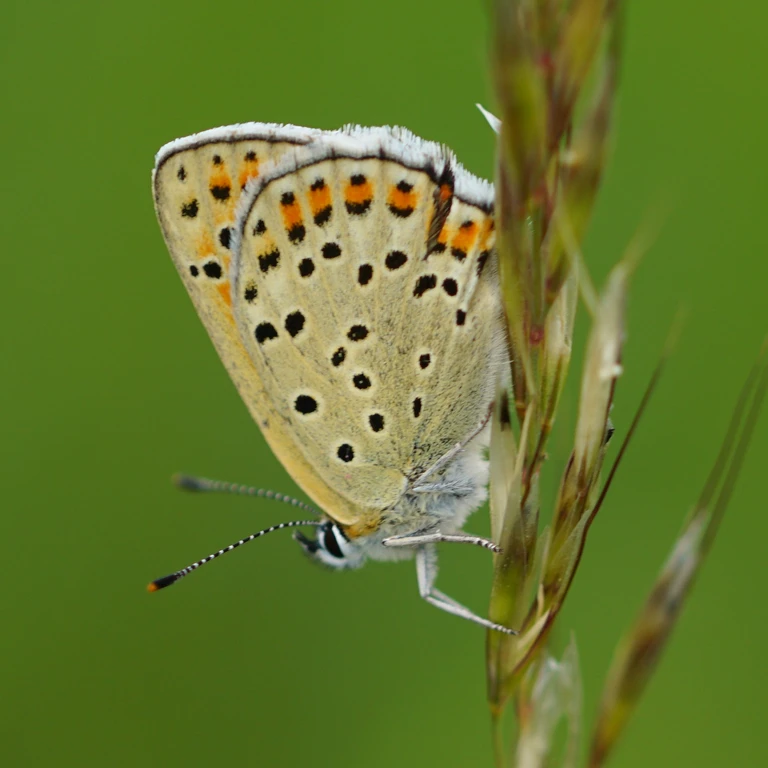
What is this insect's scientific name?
Lycaena tityrus (also Loweia tityrus)
